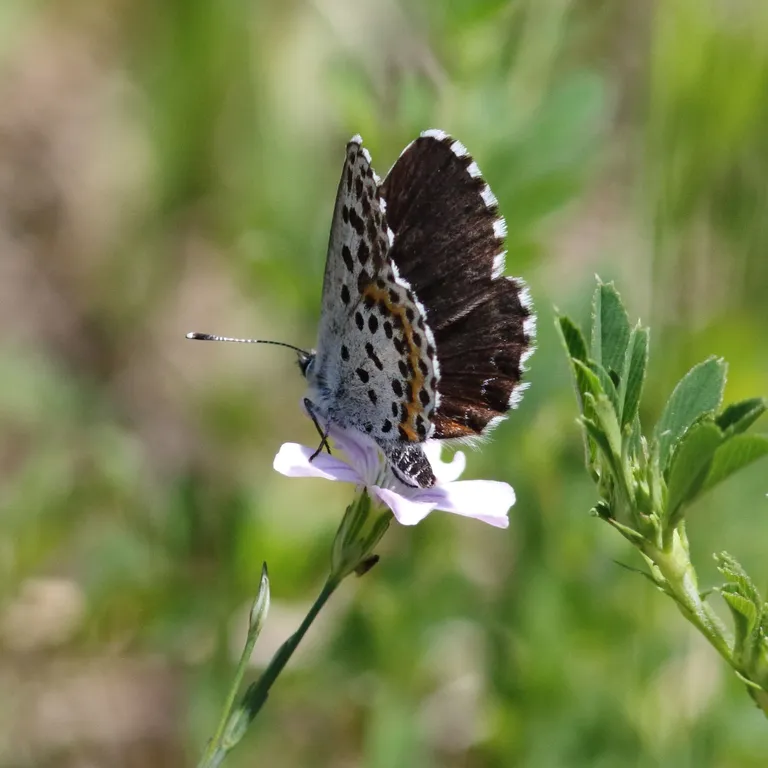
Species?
Scolitantides orion
